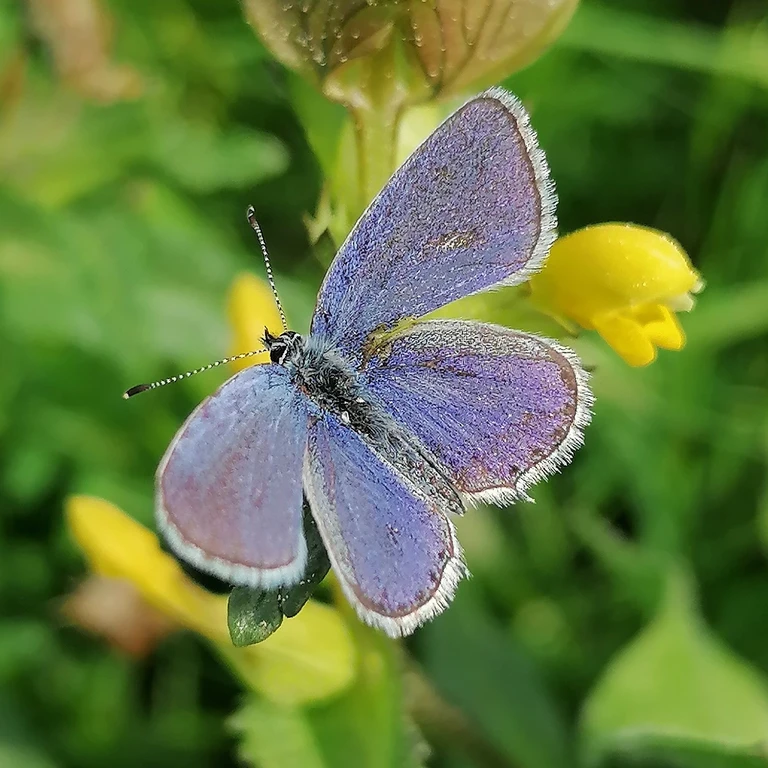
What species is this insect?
Cupido argiades (also Elkalyce argiades)
